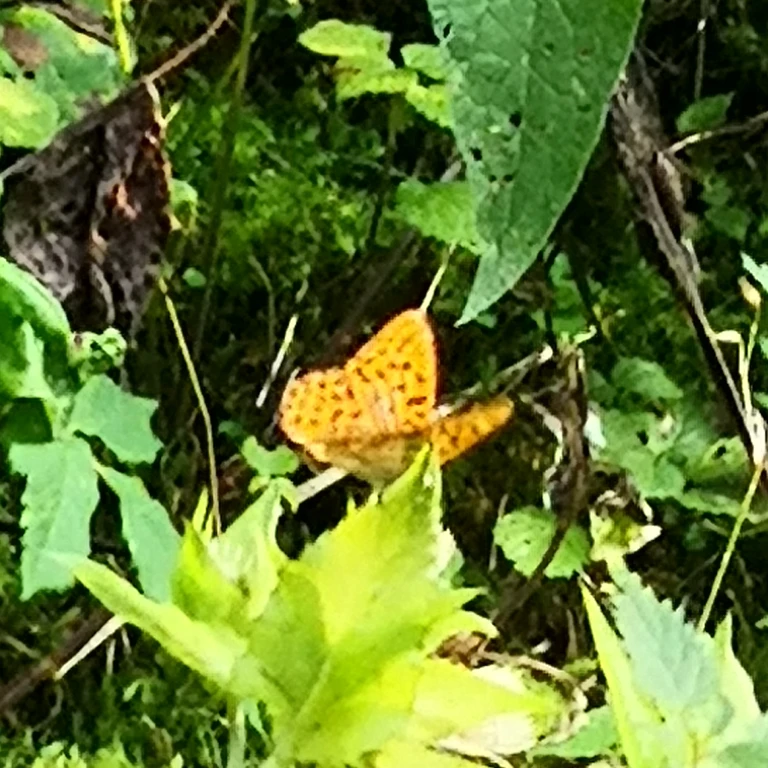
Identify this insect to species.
Argynnis paphia
